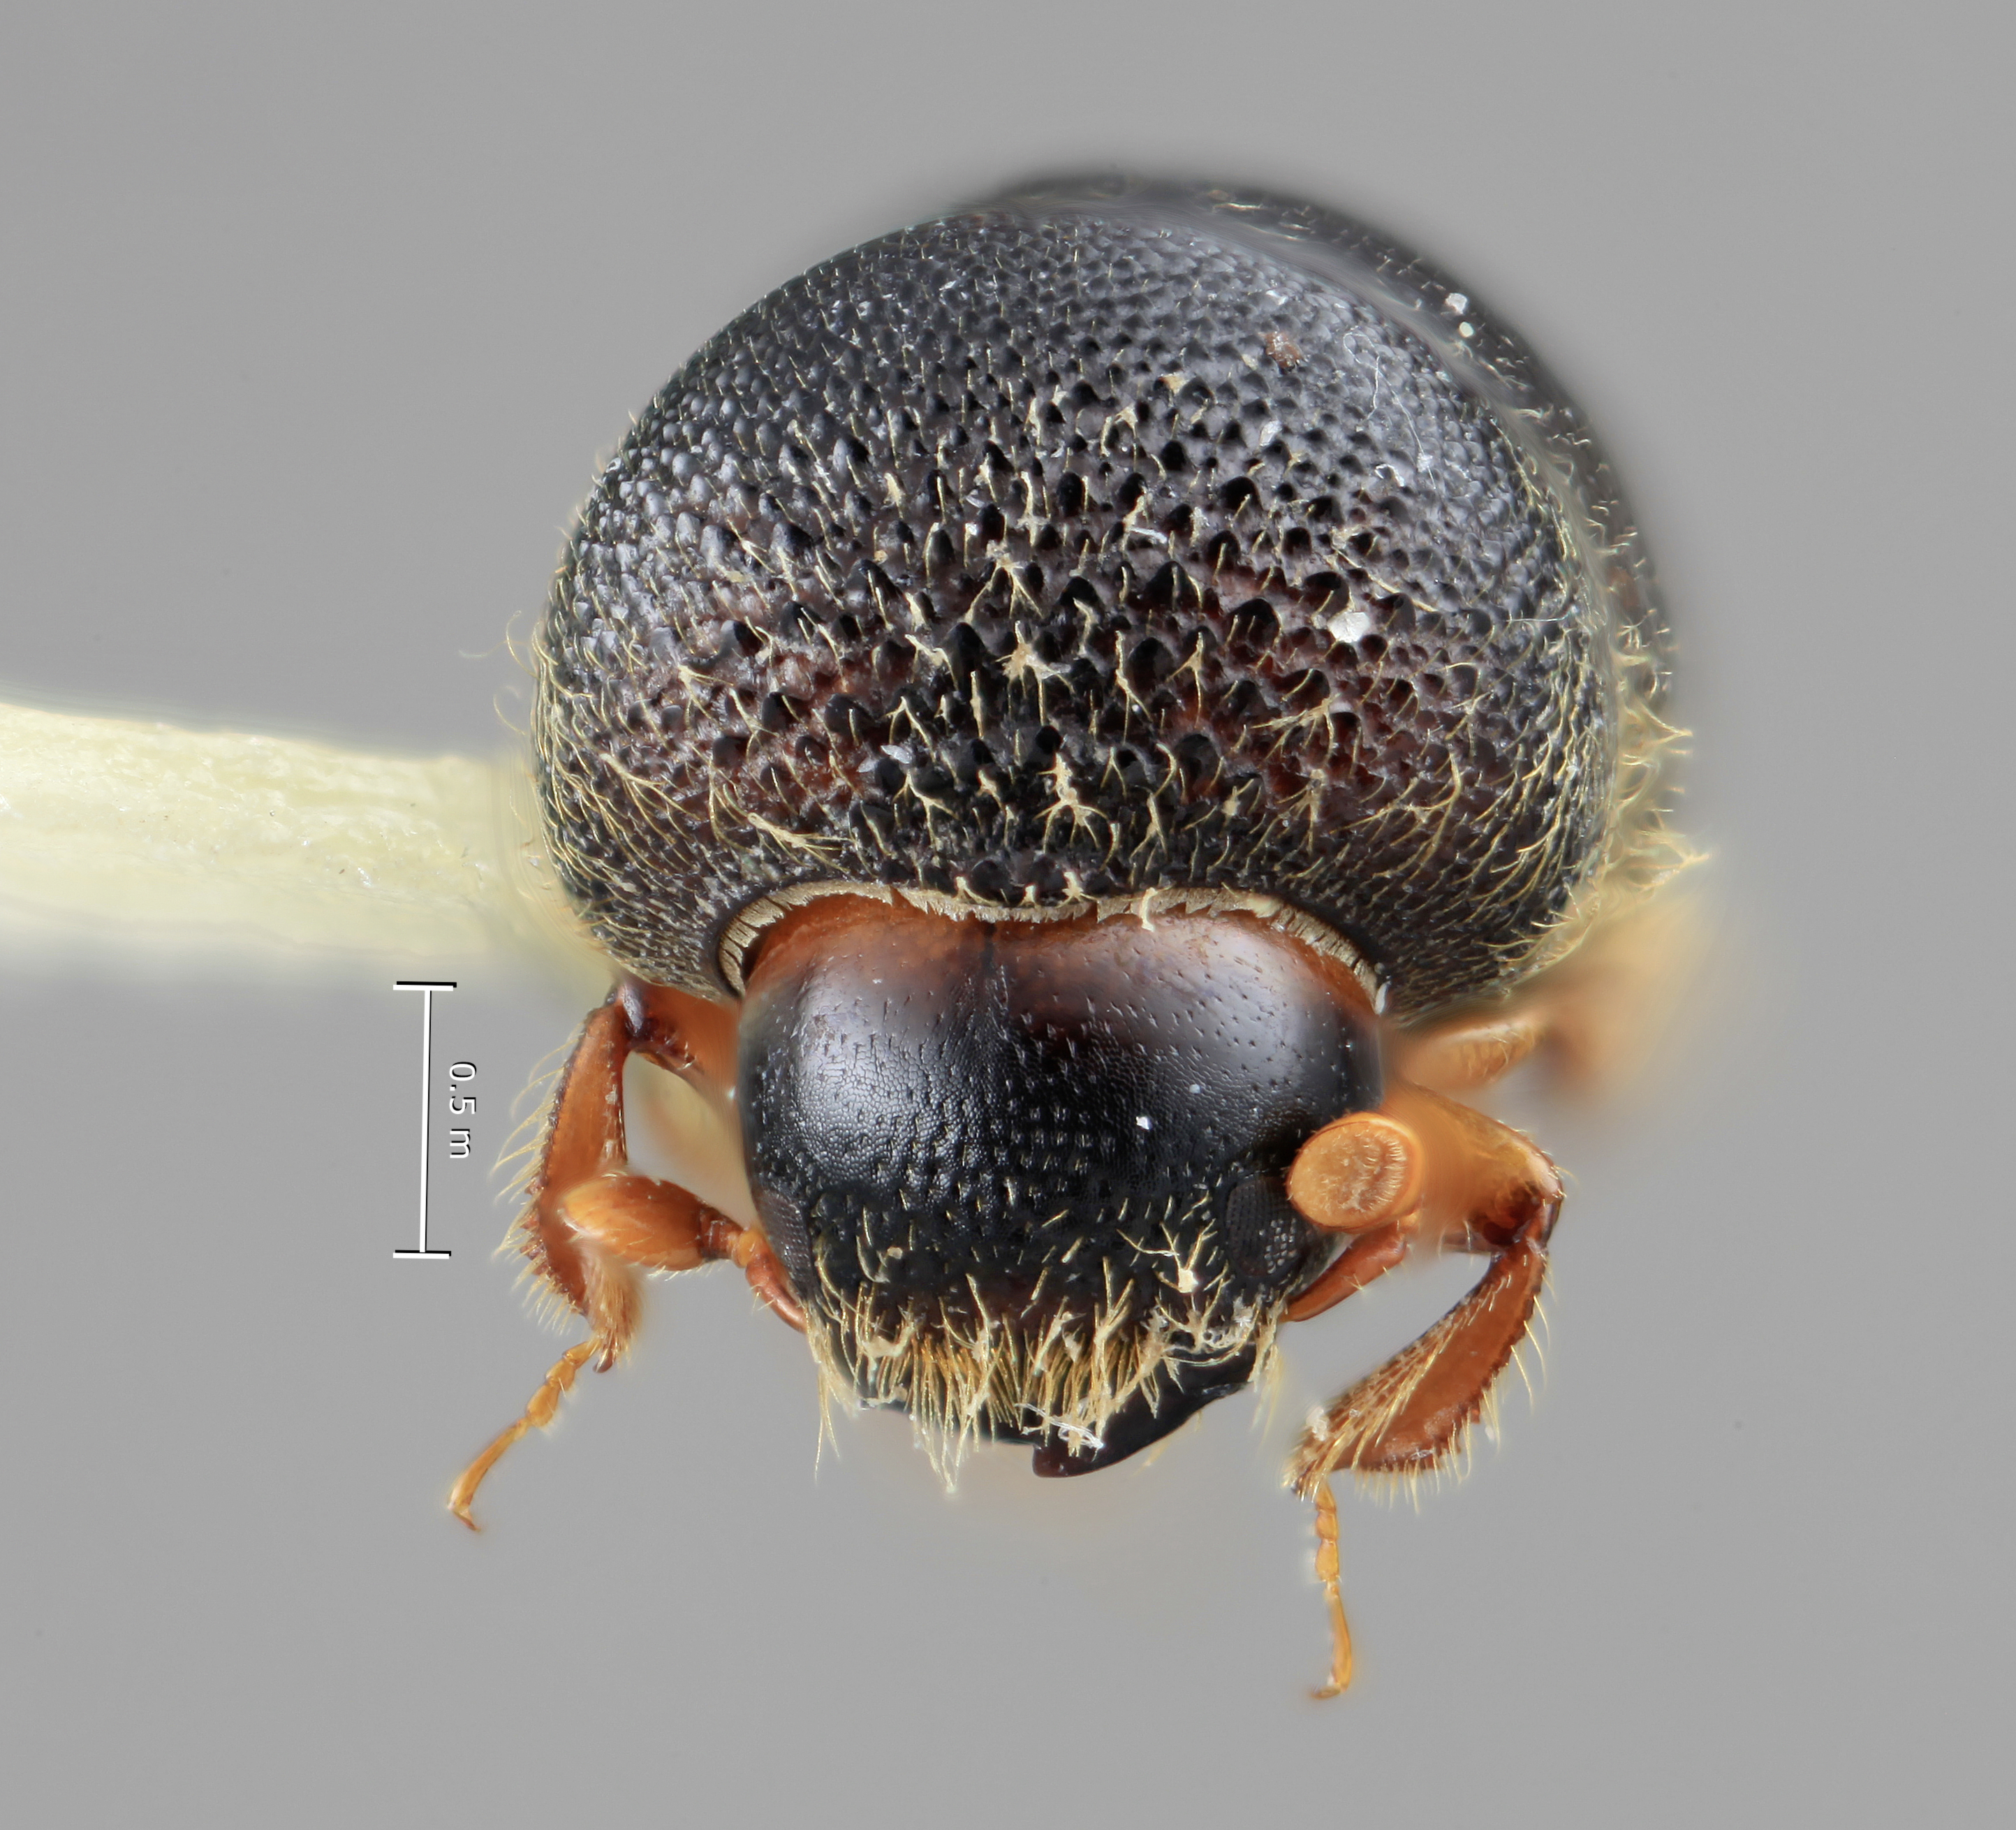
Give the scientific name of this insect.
Xyleborus laticeps
